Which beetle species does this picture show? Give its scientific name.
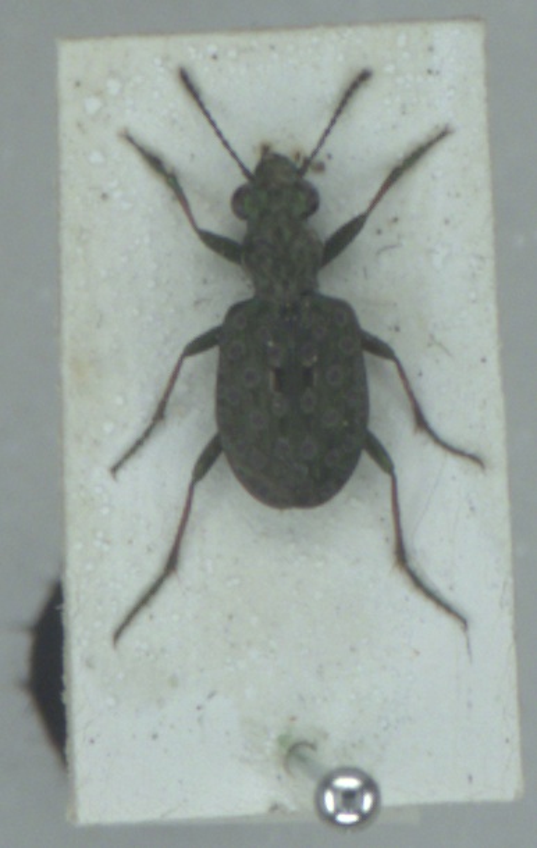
Elaphrus riparius
